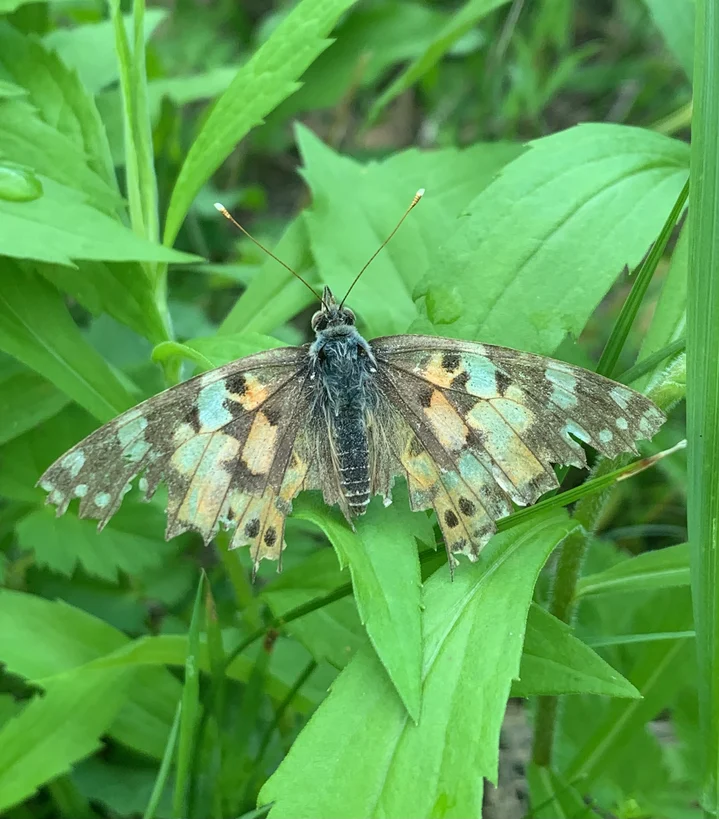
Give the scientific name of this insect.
Vanessa cardui
